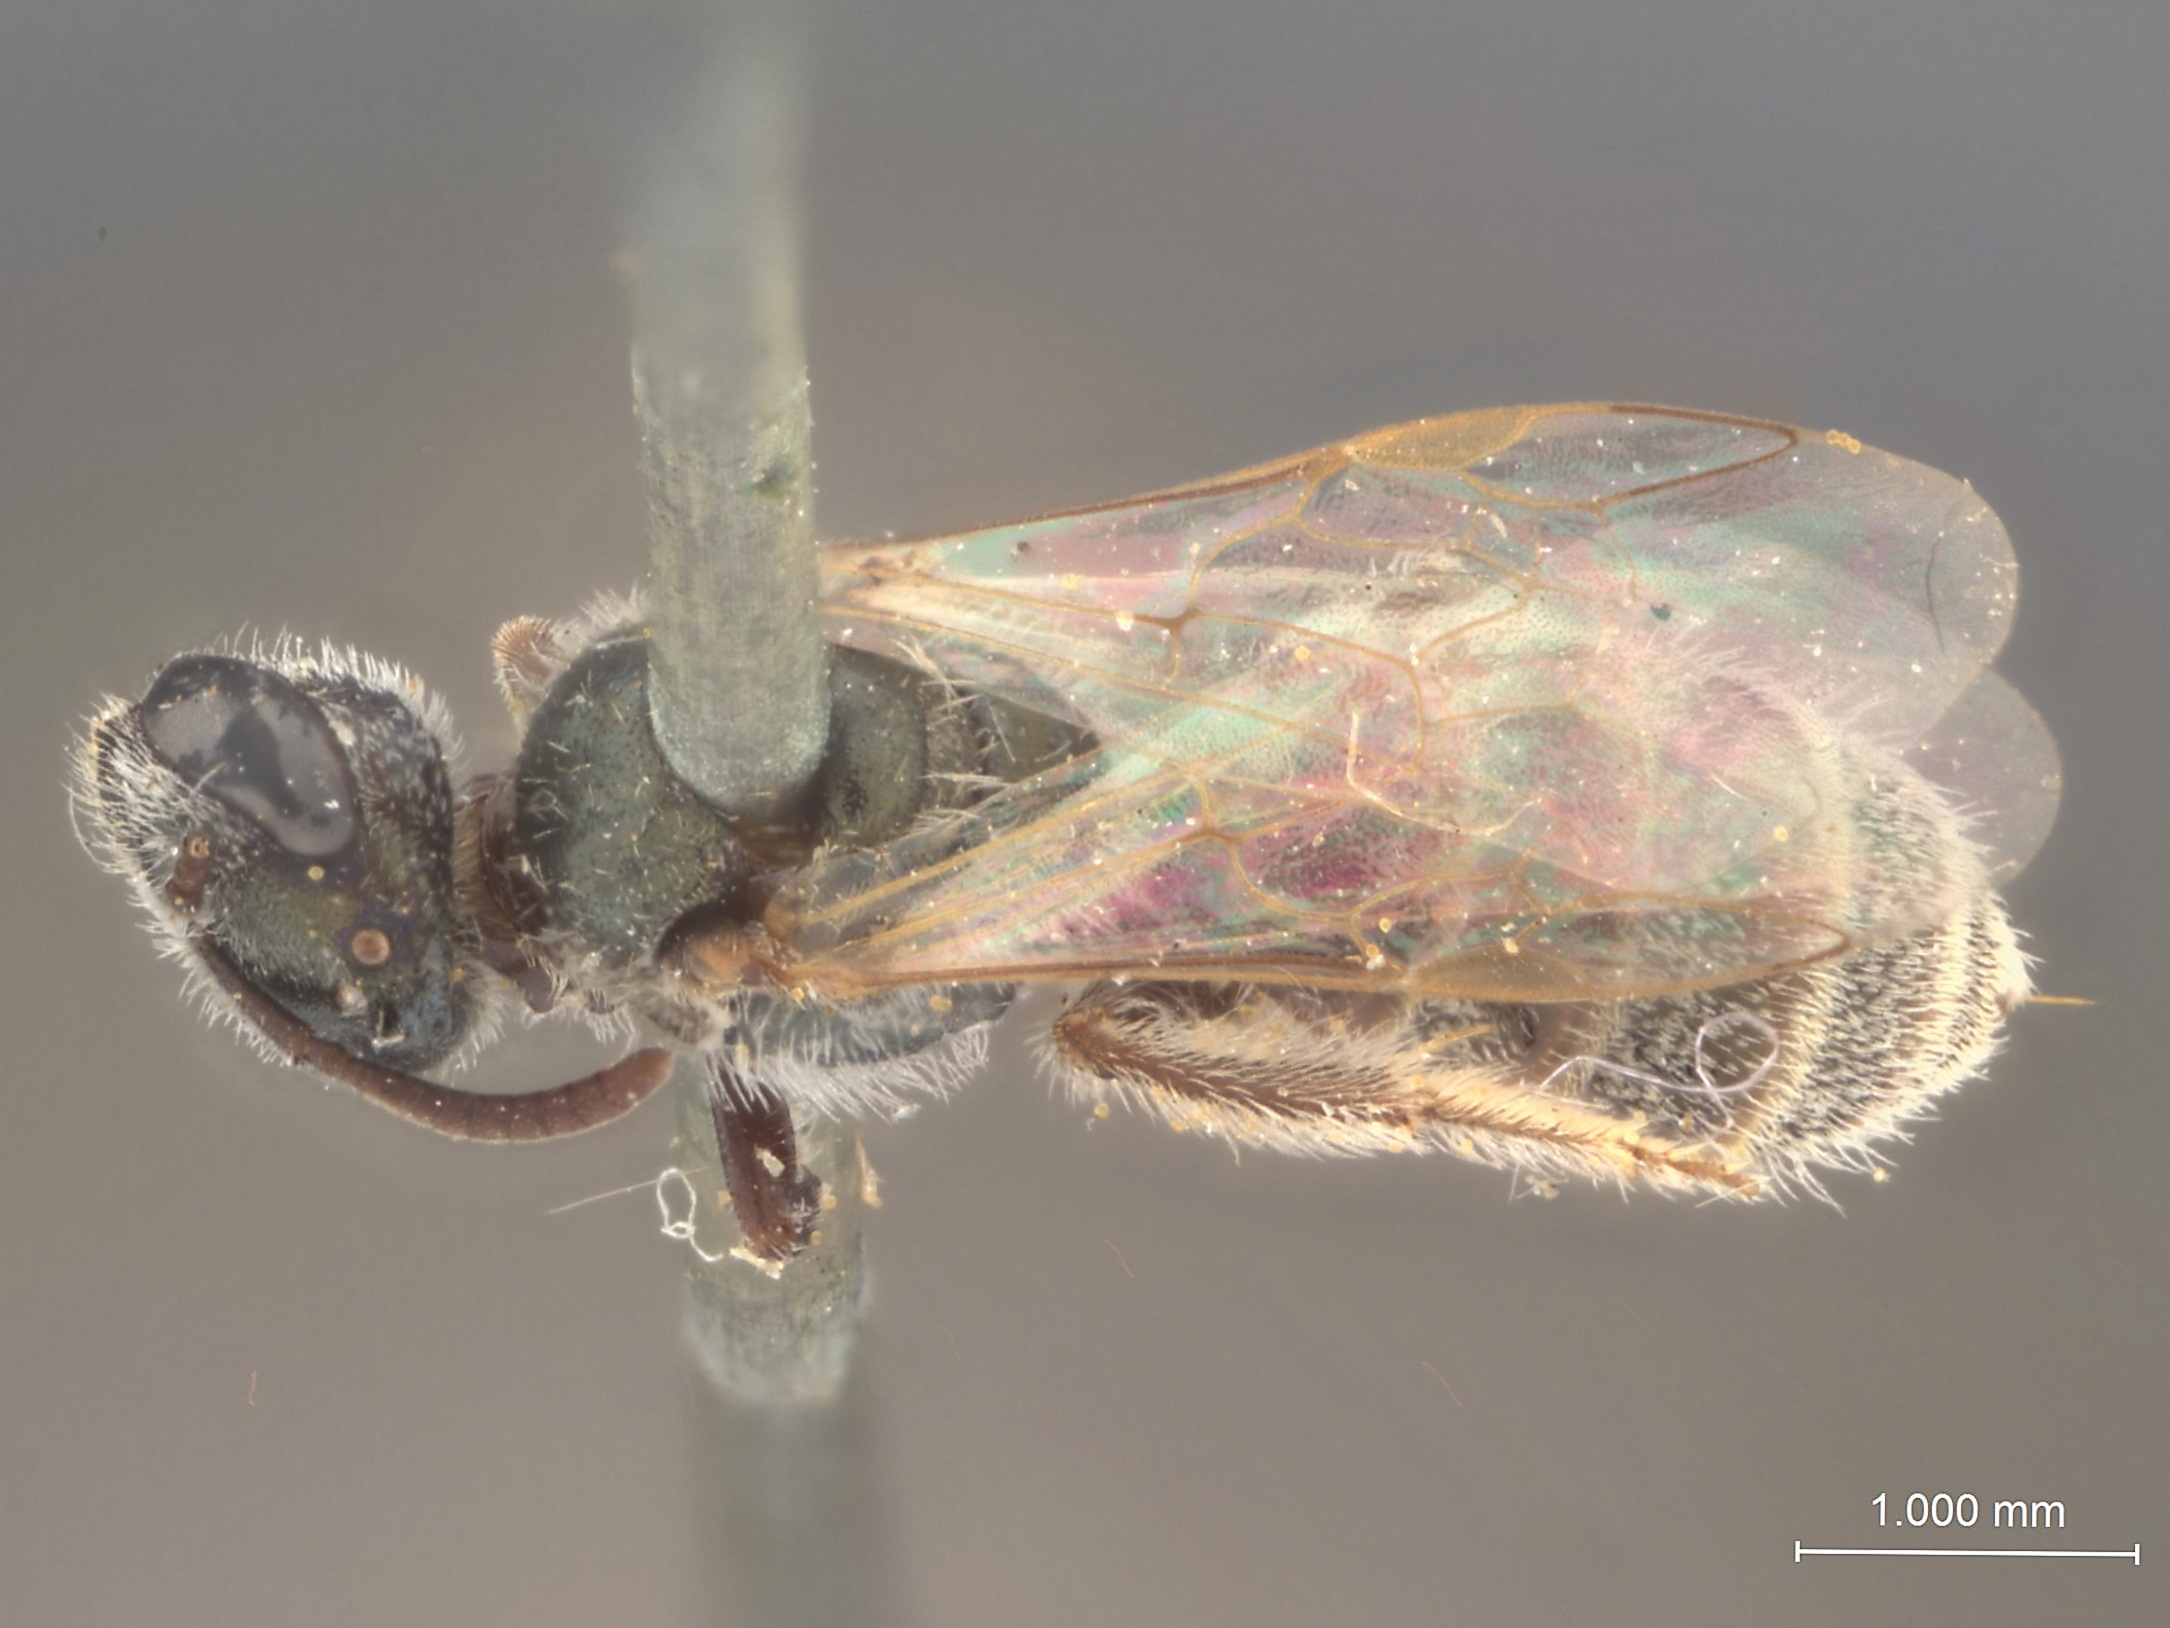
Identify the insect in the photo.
Halictus caducus
